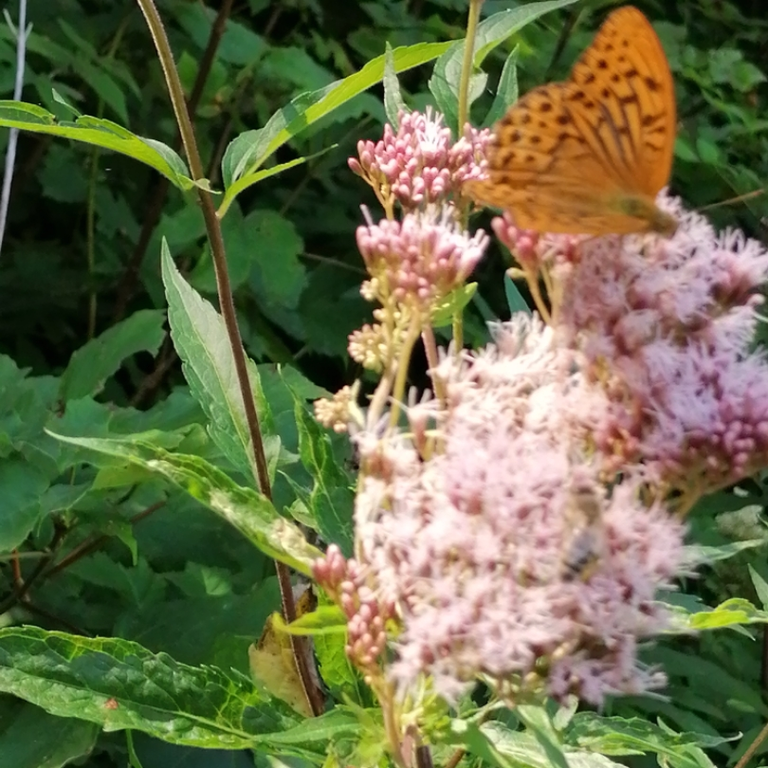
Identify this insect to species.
Argynnis paphia
